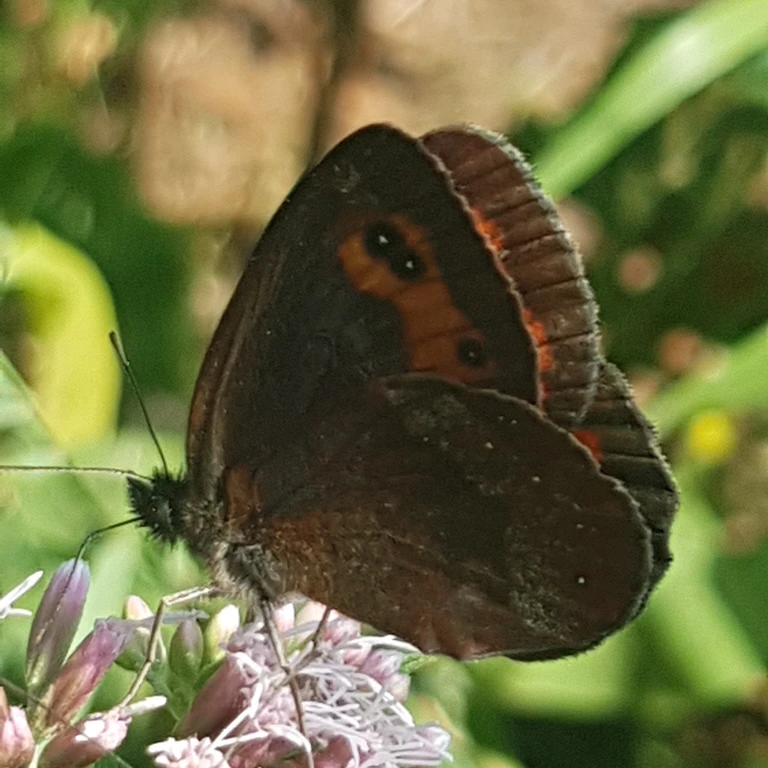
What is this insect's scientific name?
Erebia aethiops
